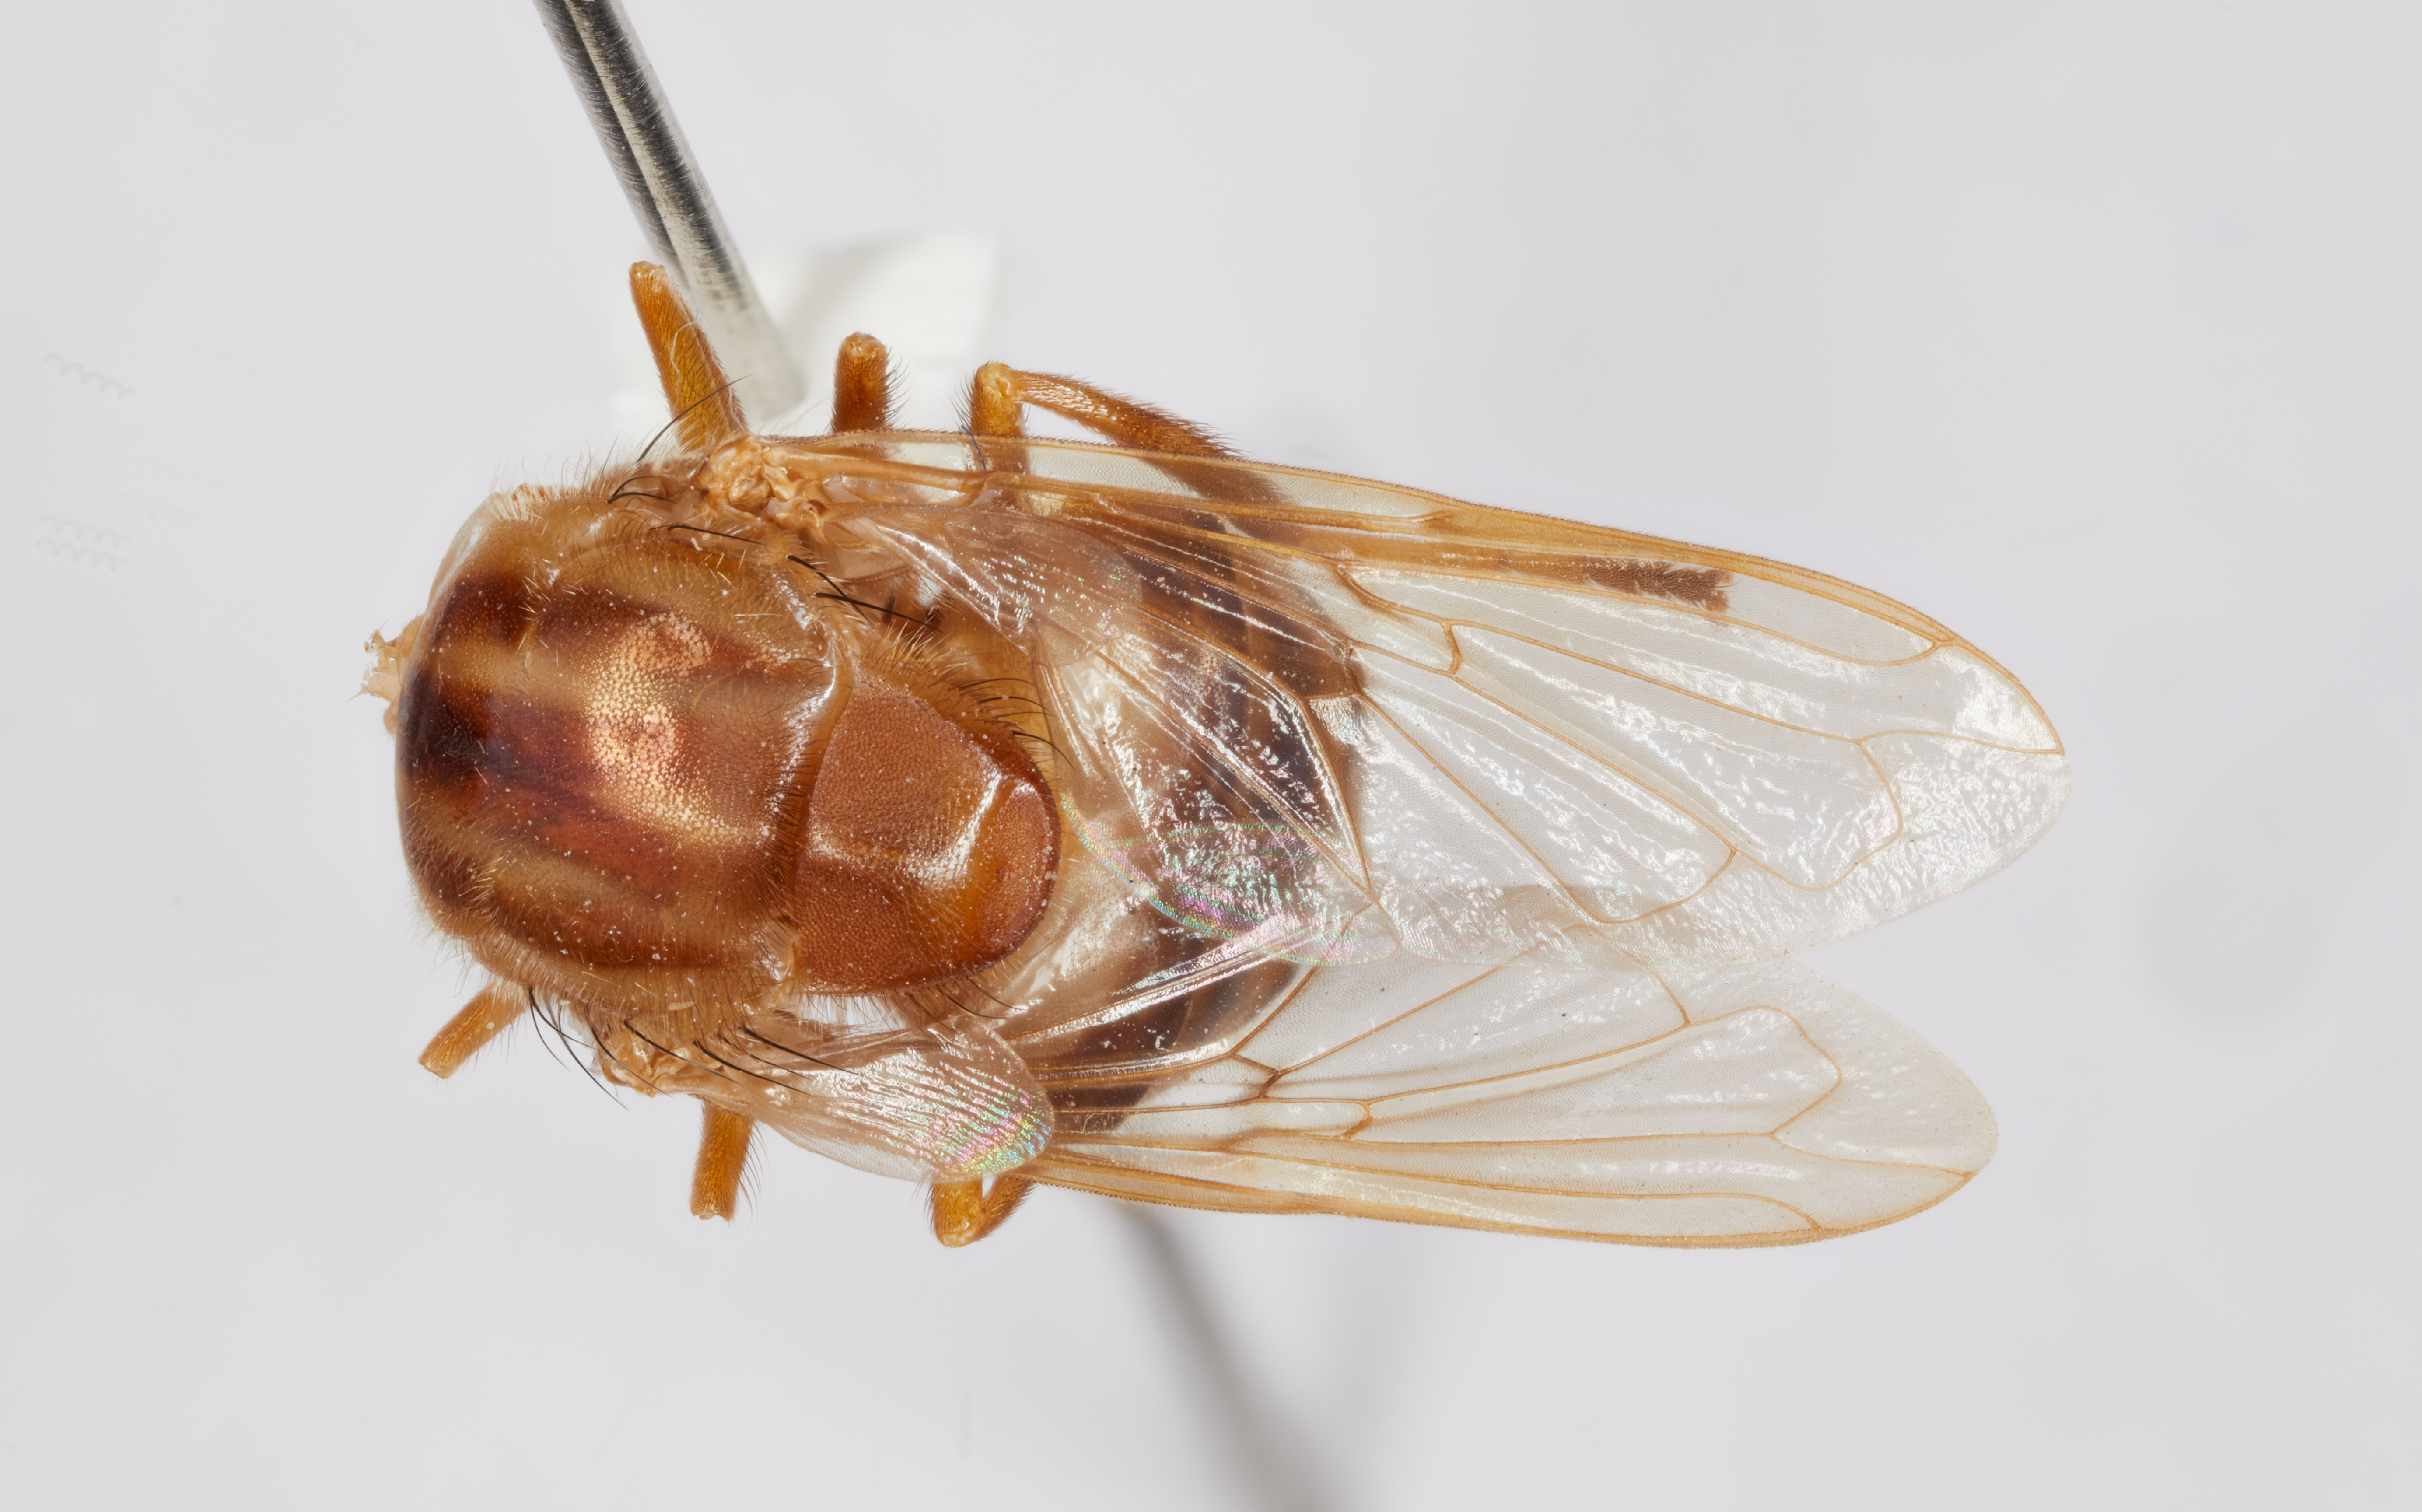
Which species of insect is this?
Copestylum trivittatum
